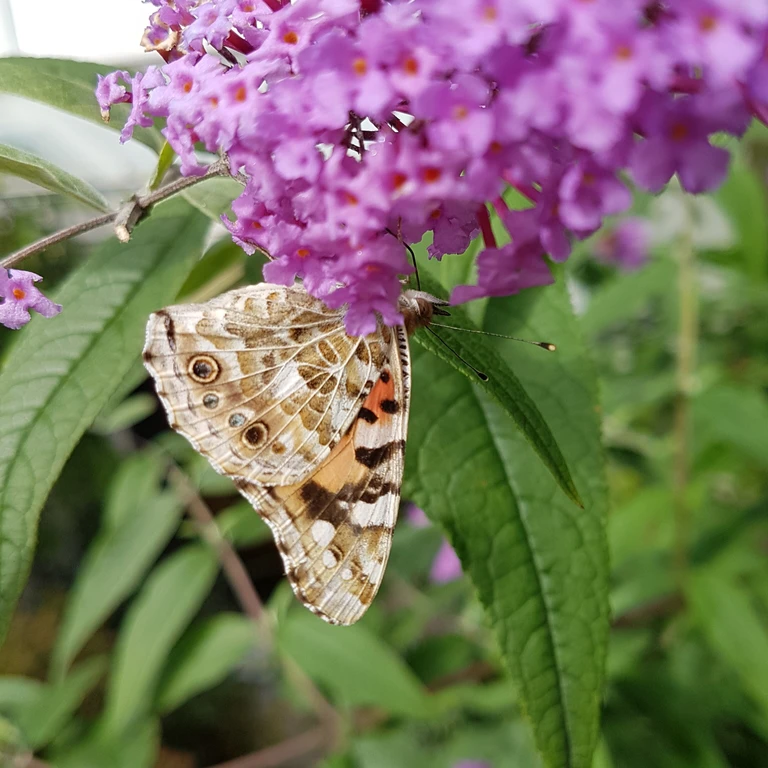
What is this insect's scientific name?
Vanessa cardui
